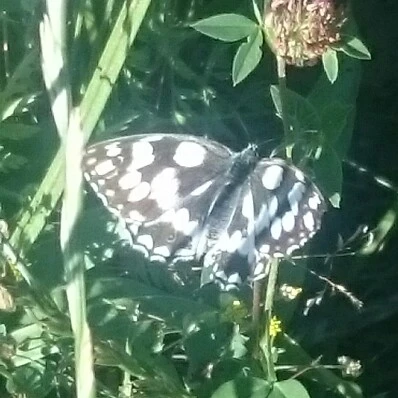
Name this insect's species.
Melanargia galathea
